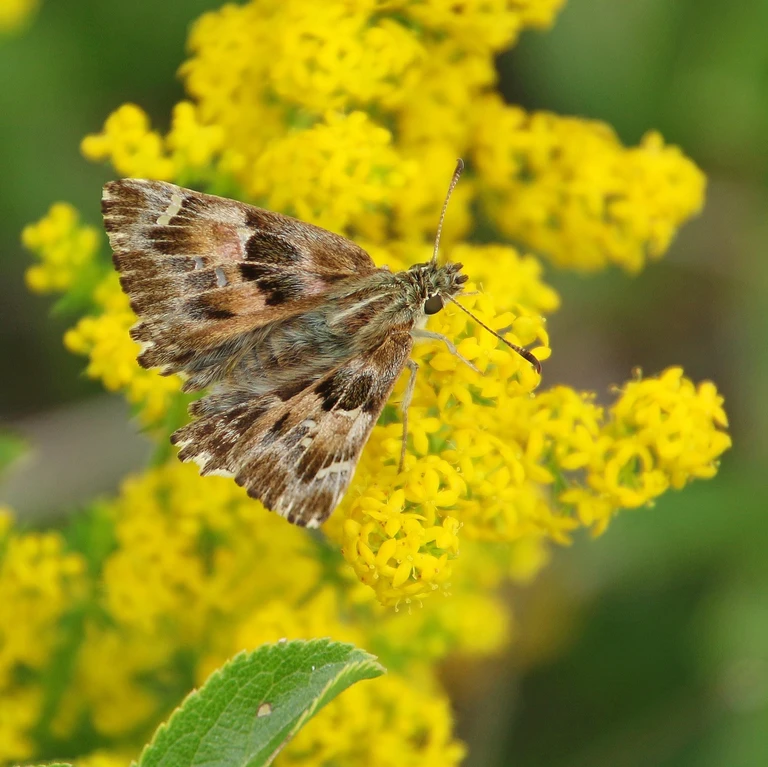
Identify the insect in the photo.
Carcharodus alceae
